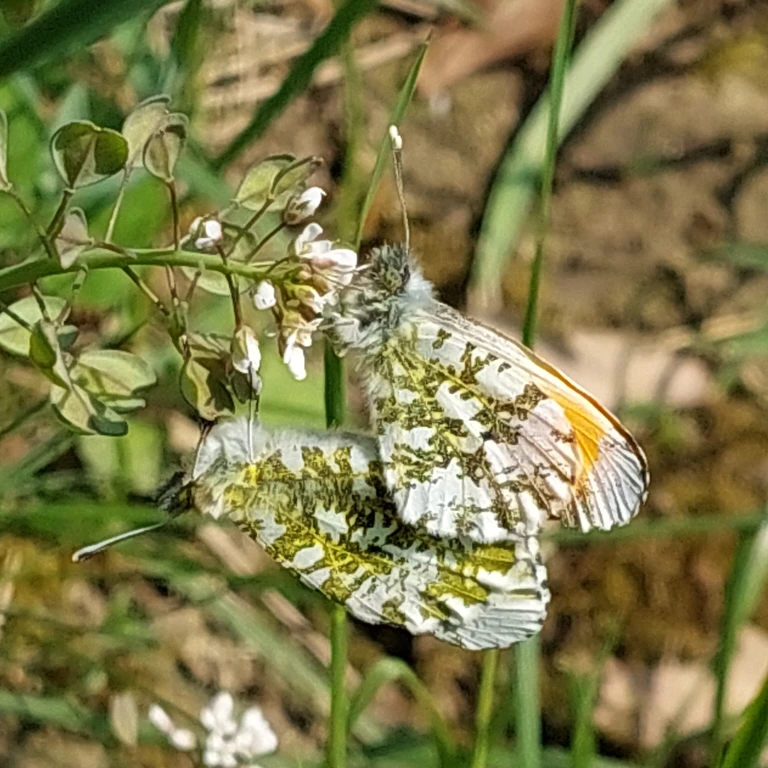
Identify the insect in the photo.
Anthocharis cardamines
